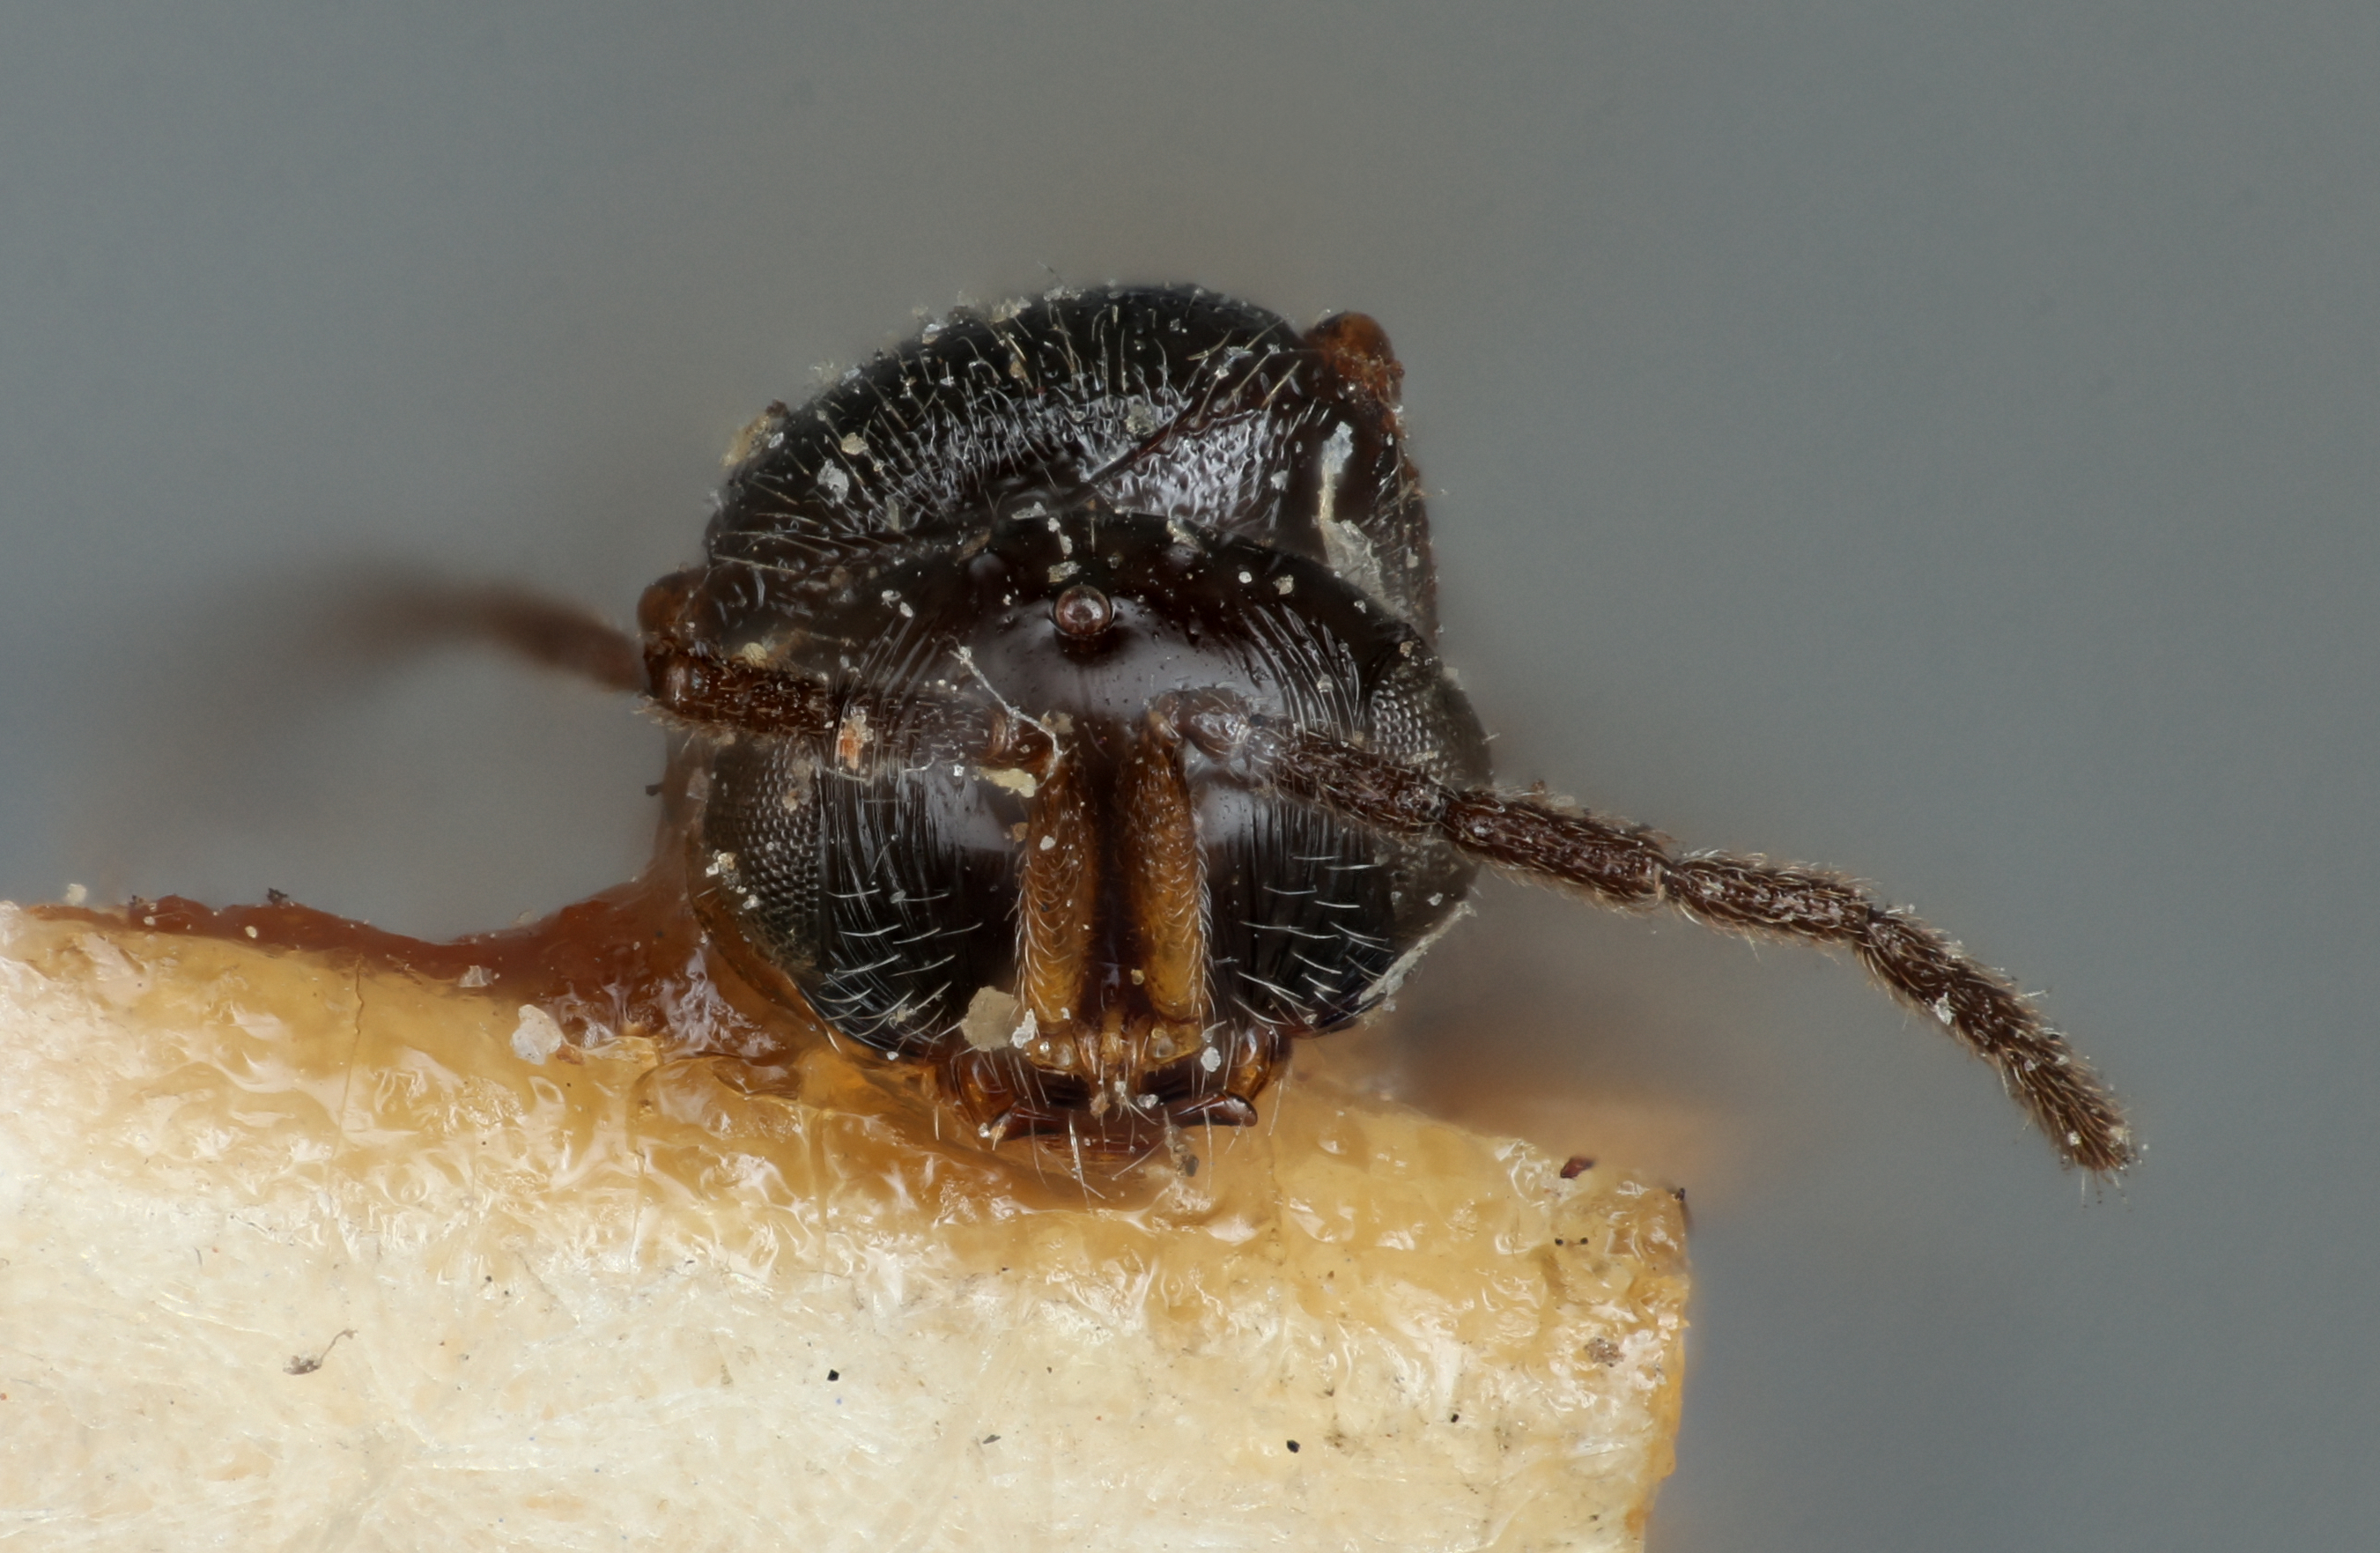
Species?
Prosacantha macrocera
